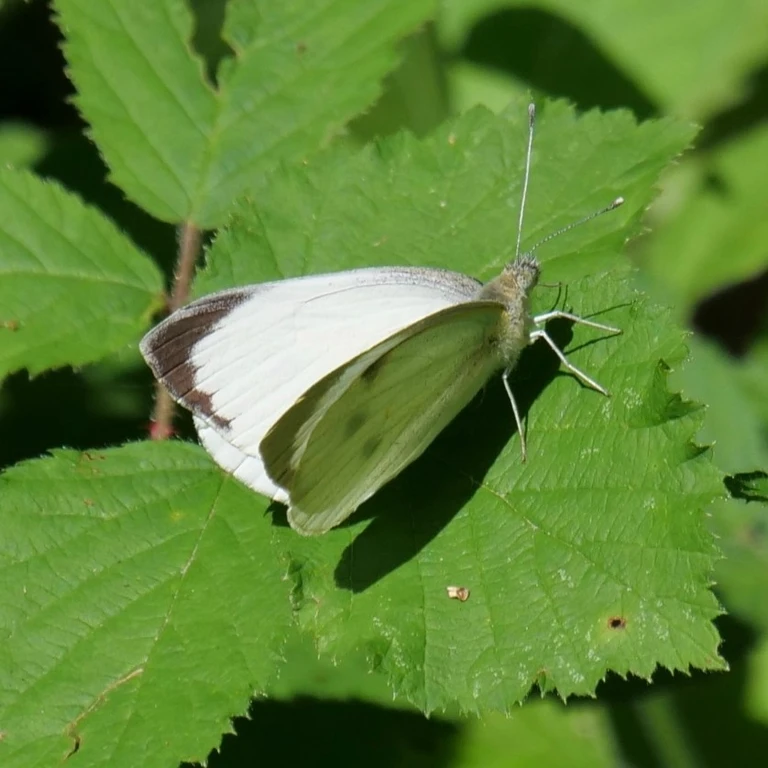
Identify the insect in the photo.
Pieris brassicae
